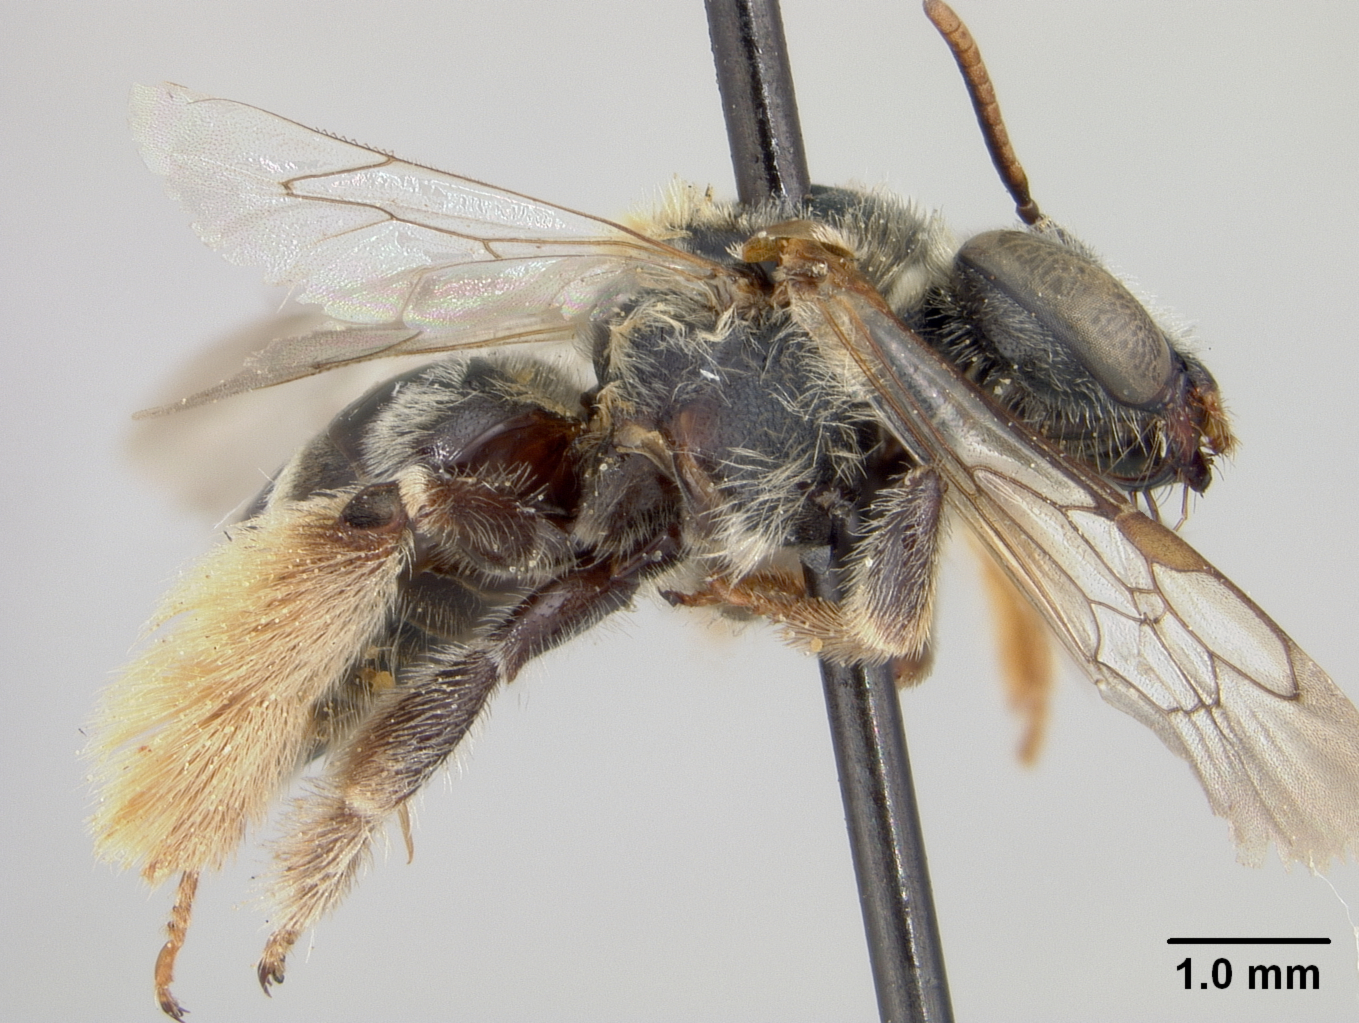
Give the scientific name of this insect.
Exomalopsis ogilviei
